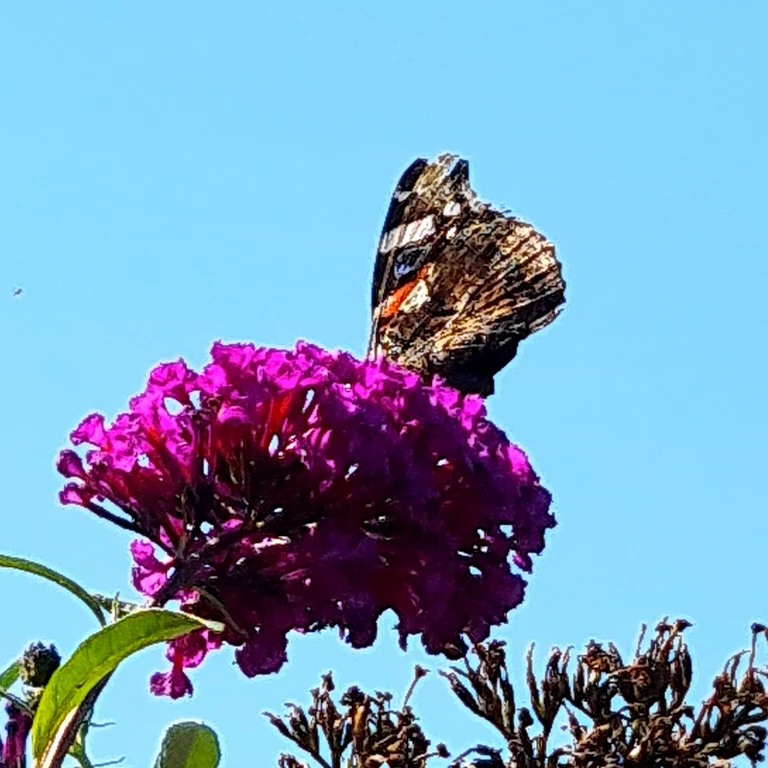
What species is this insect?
Vanessa atalanta
